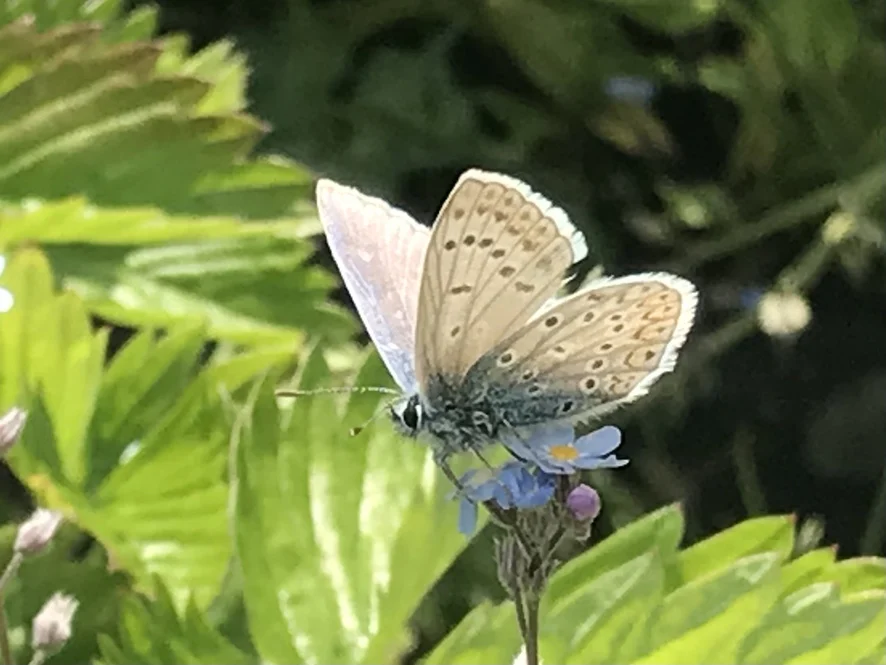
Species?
Polyommatus icarus
